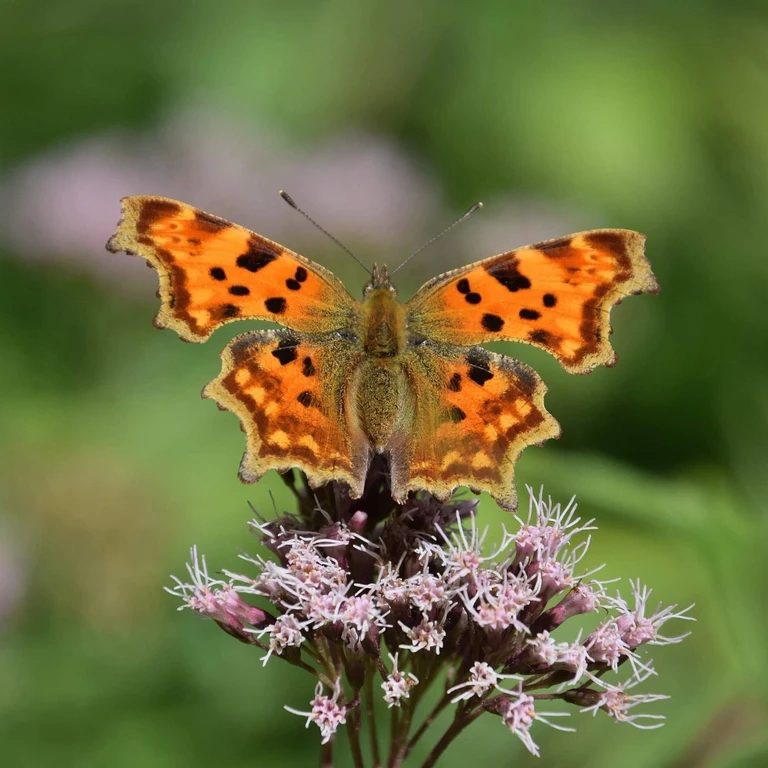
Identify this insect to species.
Polygonia c-album
